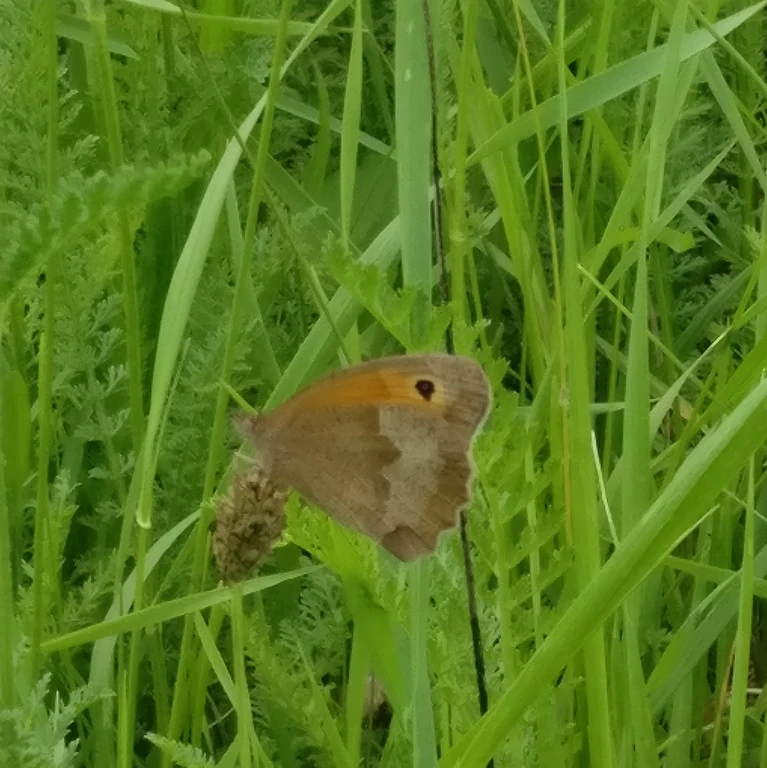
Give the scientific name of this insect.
Maniola jurtina
